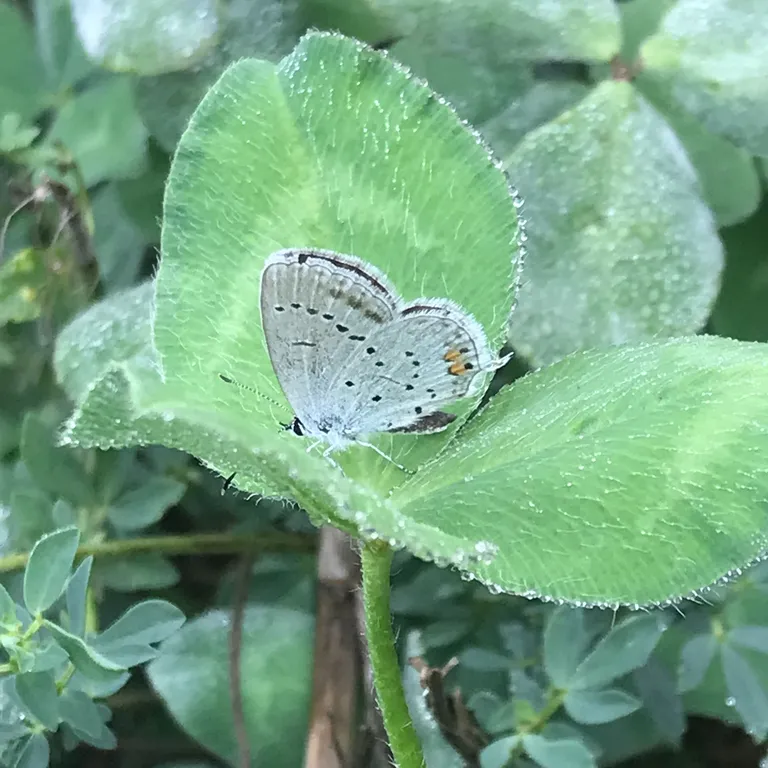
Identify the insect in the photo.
Cupido argiades (also Elkalyce argiades)
